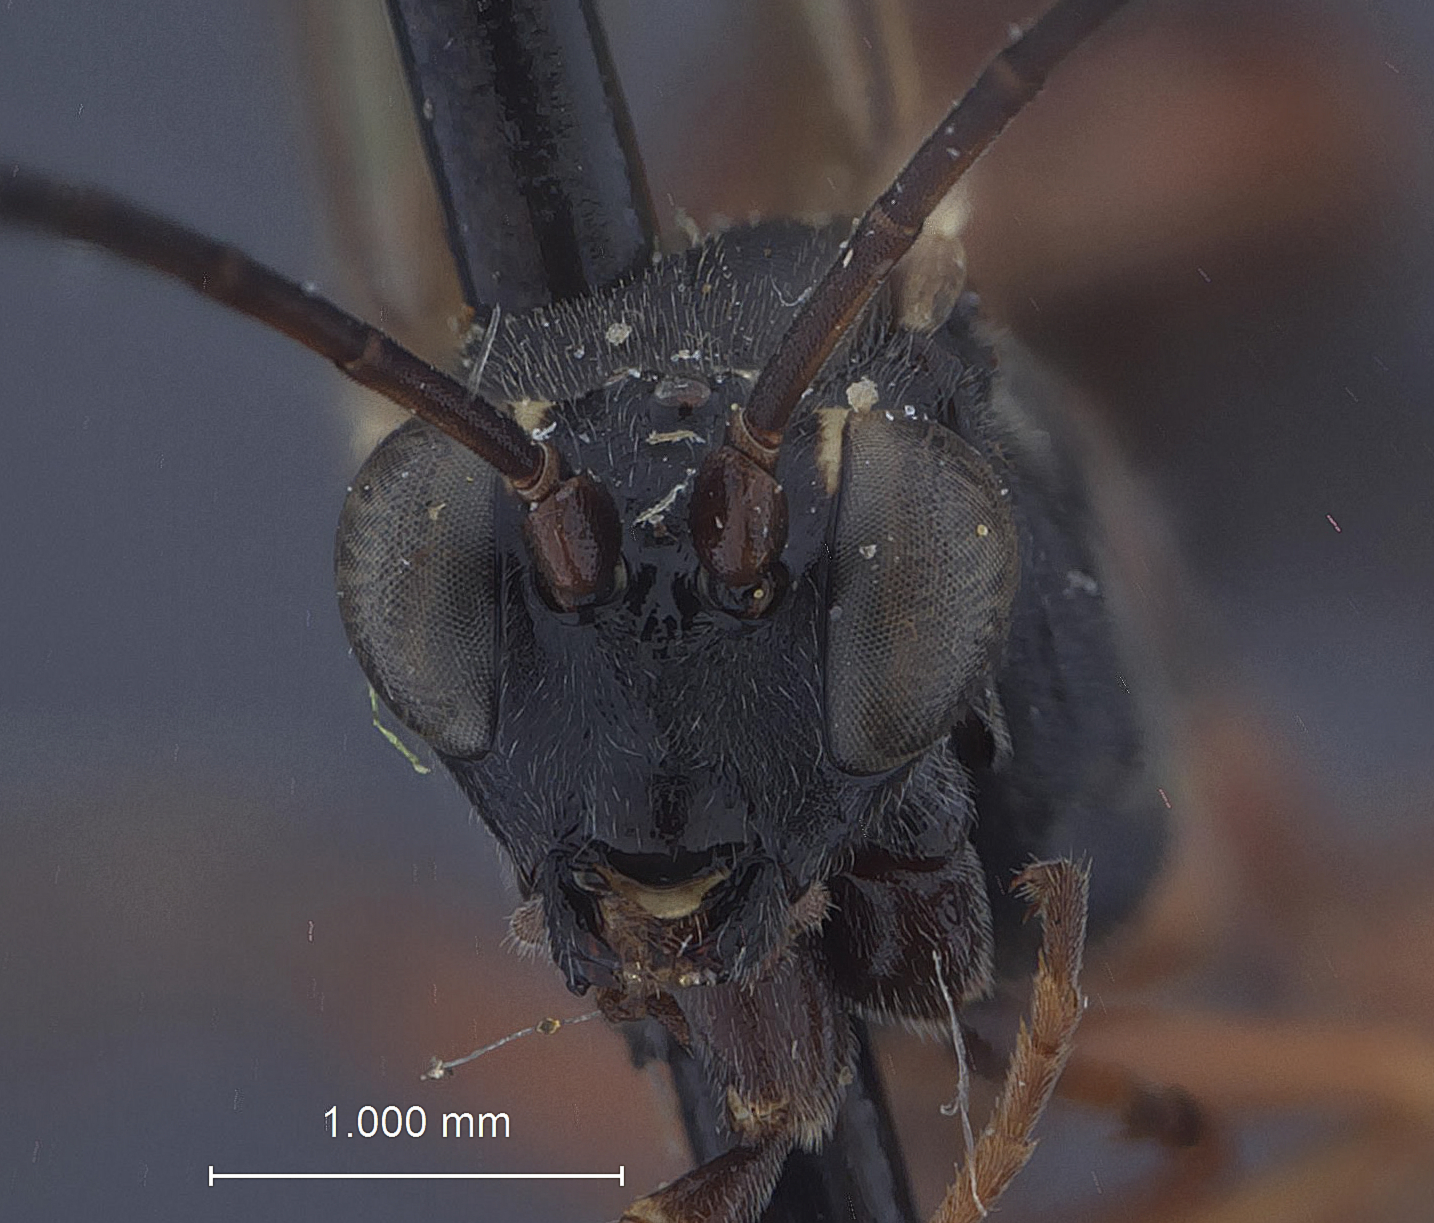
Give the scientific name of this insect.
Ischnus inquisitorius
